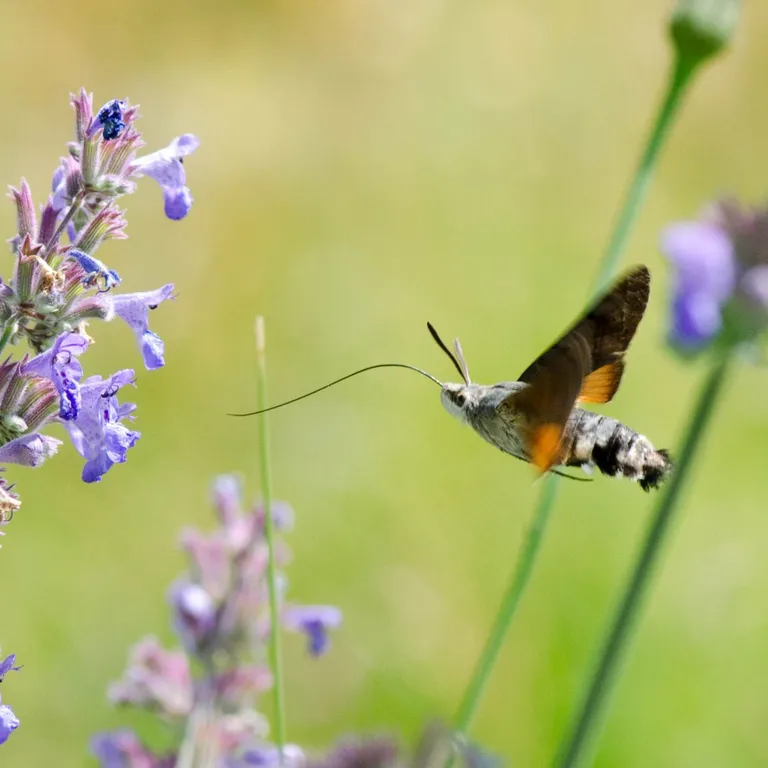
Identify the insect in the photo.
Macroglossum stellatarum
